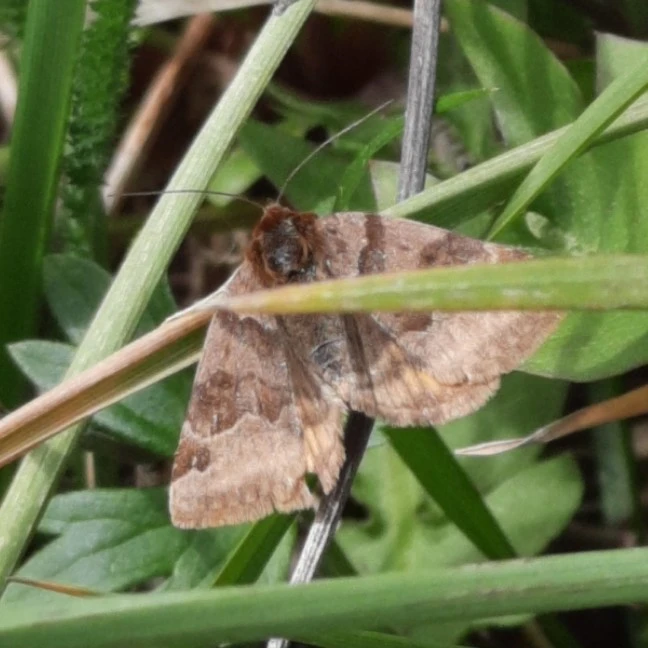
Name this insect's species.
Euclidia glyphica
